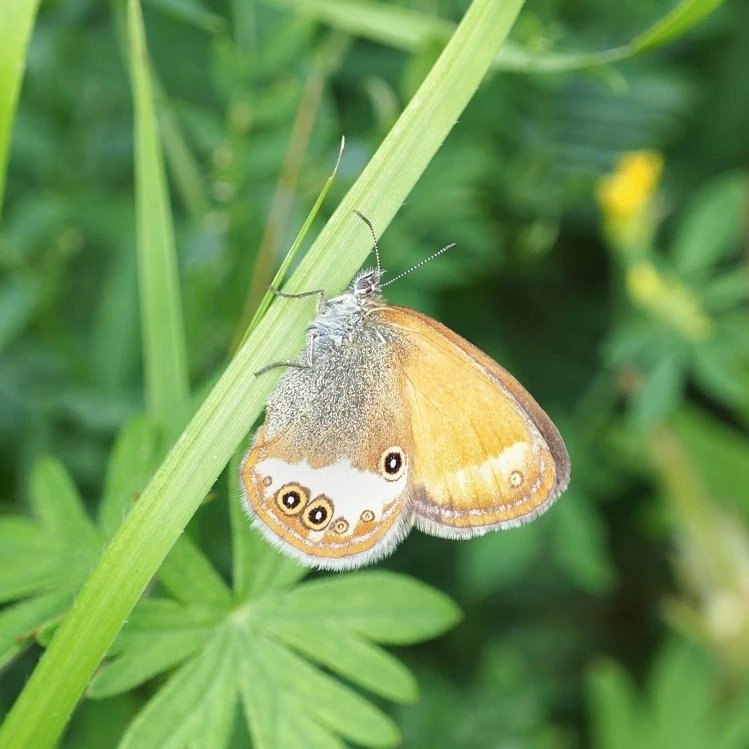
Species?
Coenonympha arcania
